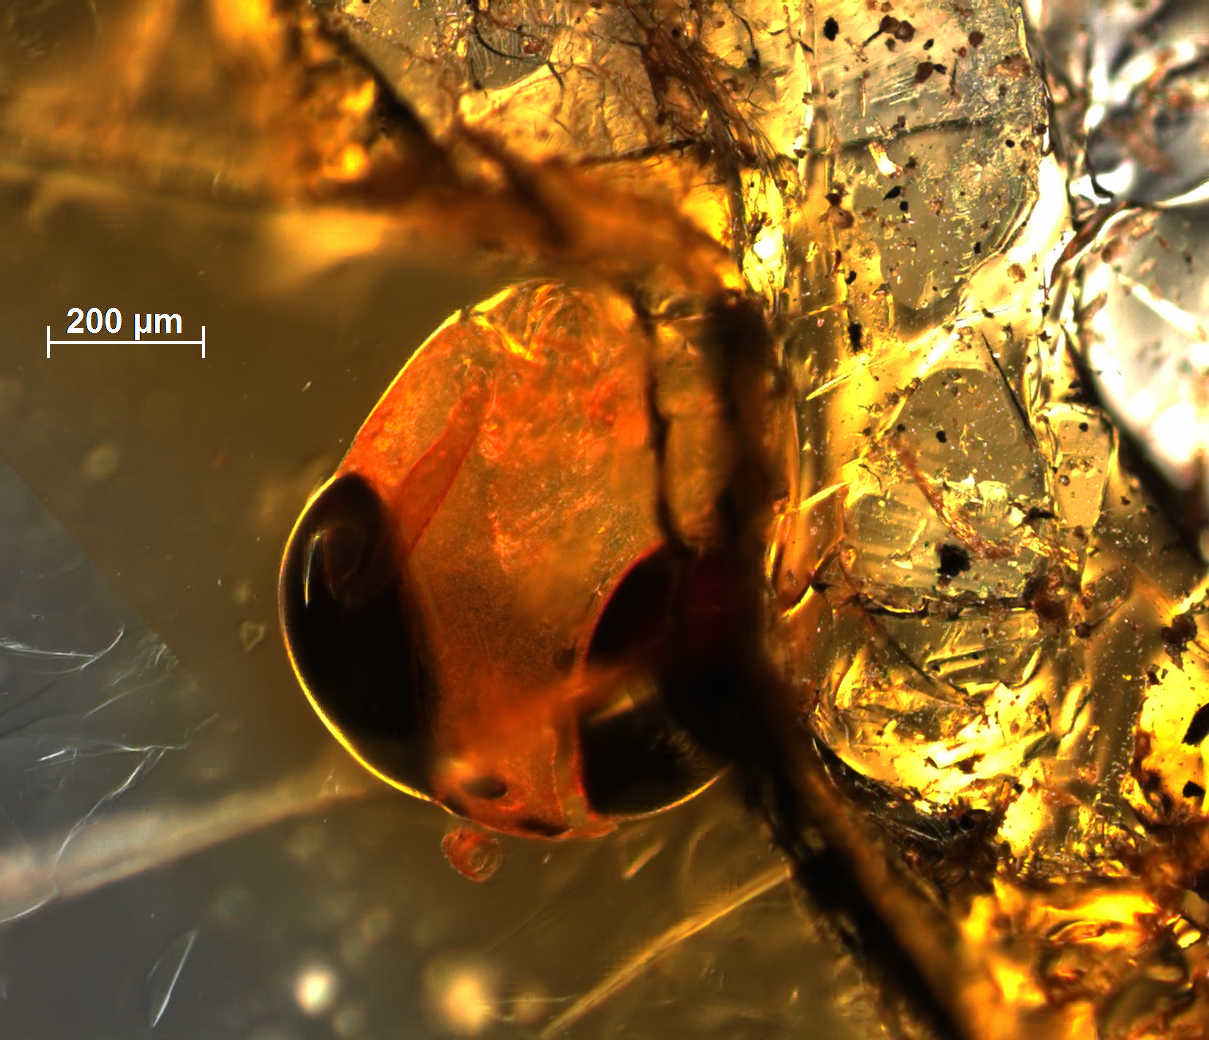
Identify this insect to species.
Isodromus pulcher
